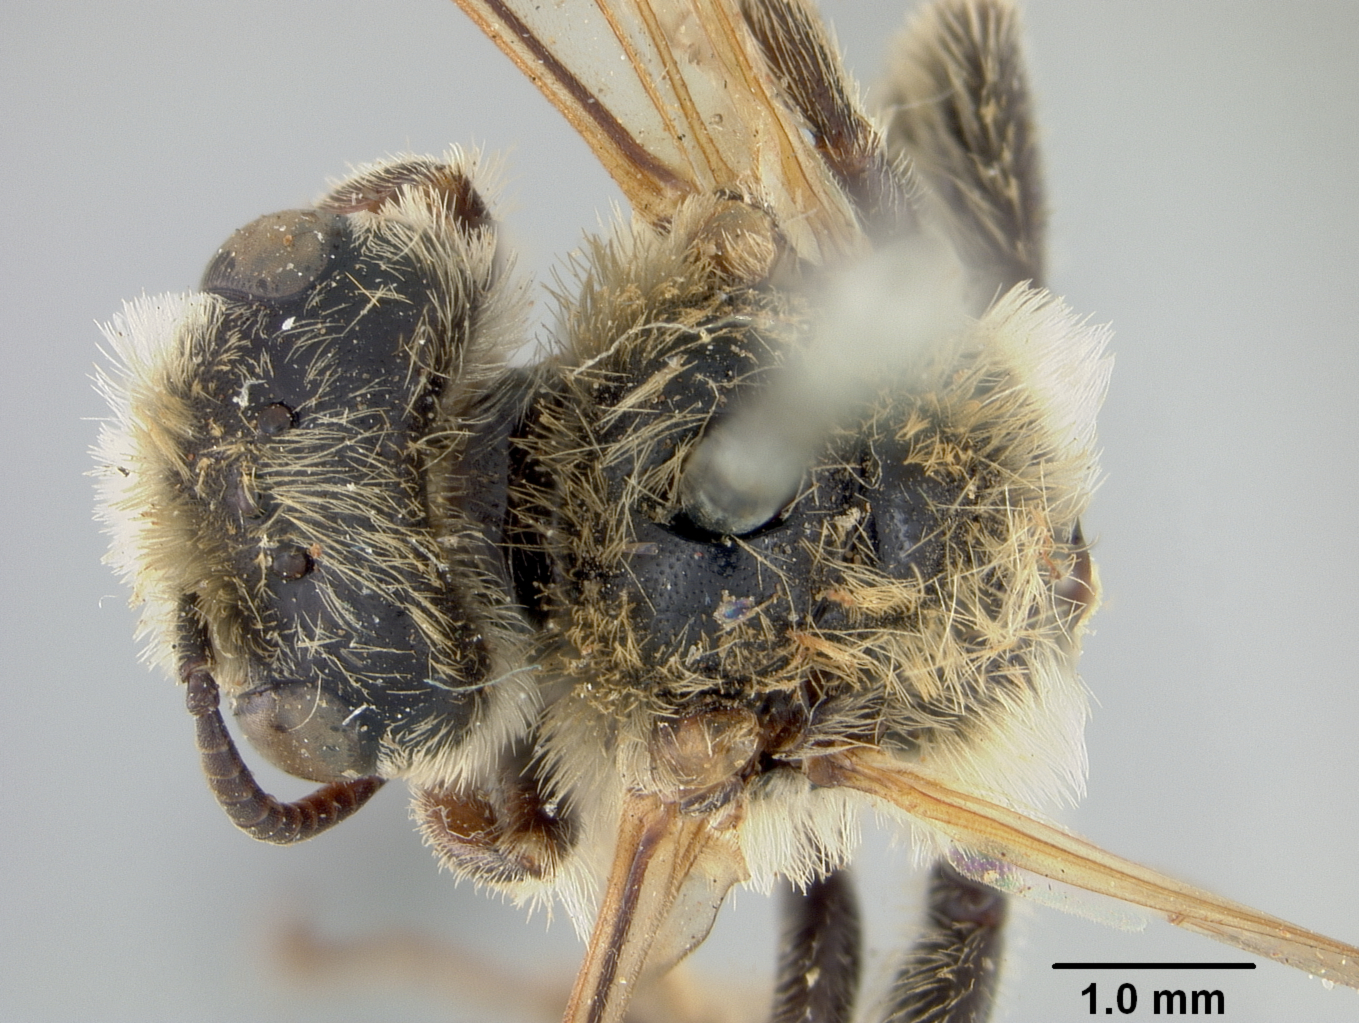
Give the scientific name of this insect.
Lonchopria rufipennis
